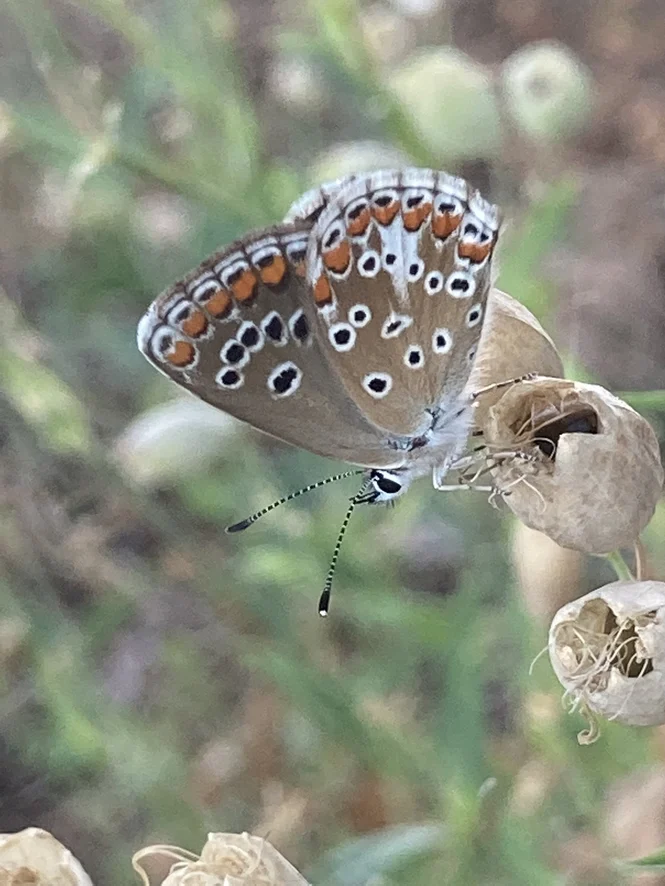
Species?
Aricia agestis/artaxerxes
